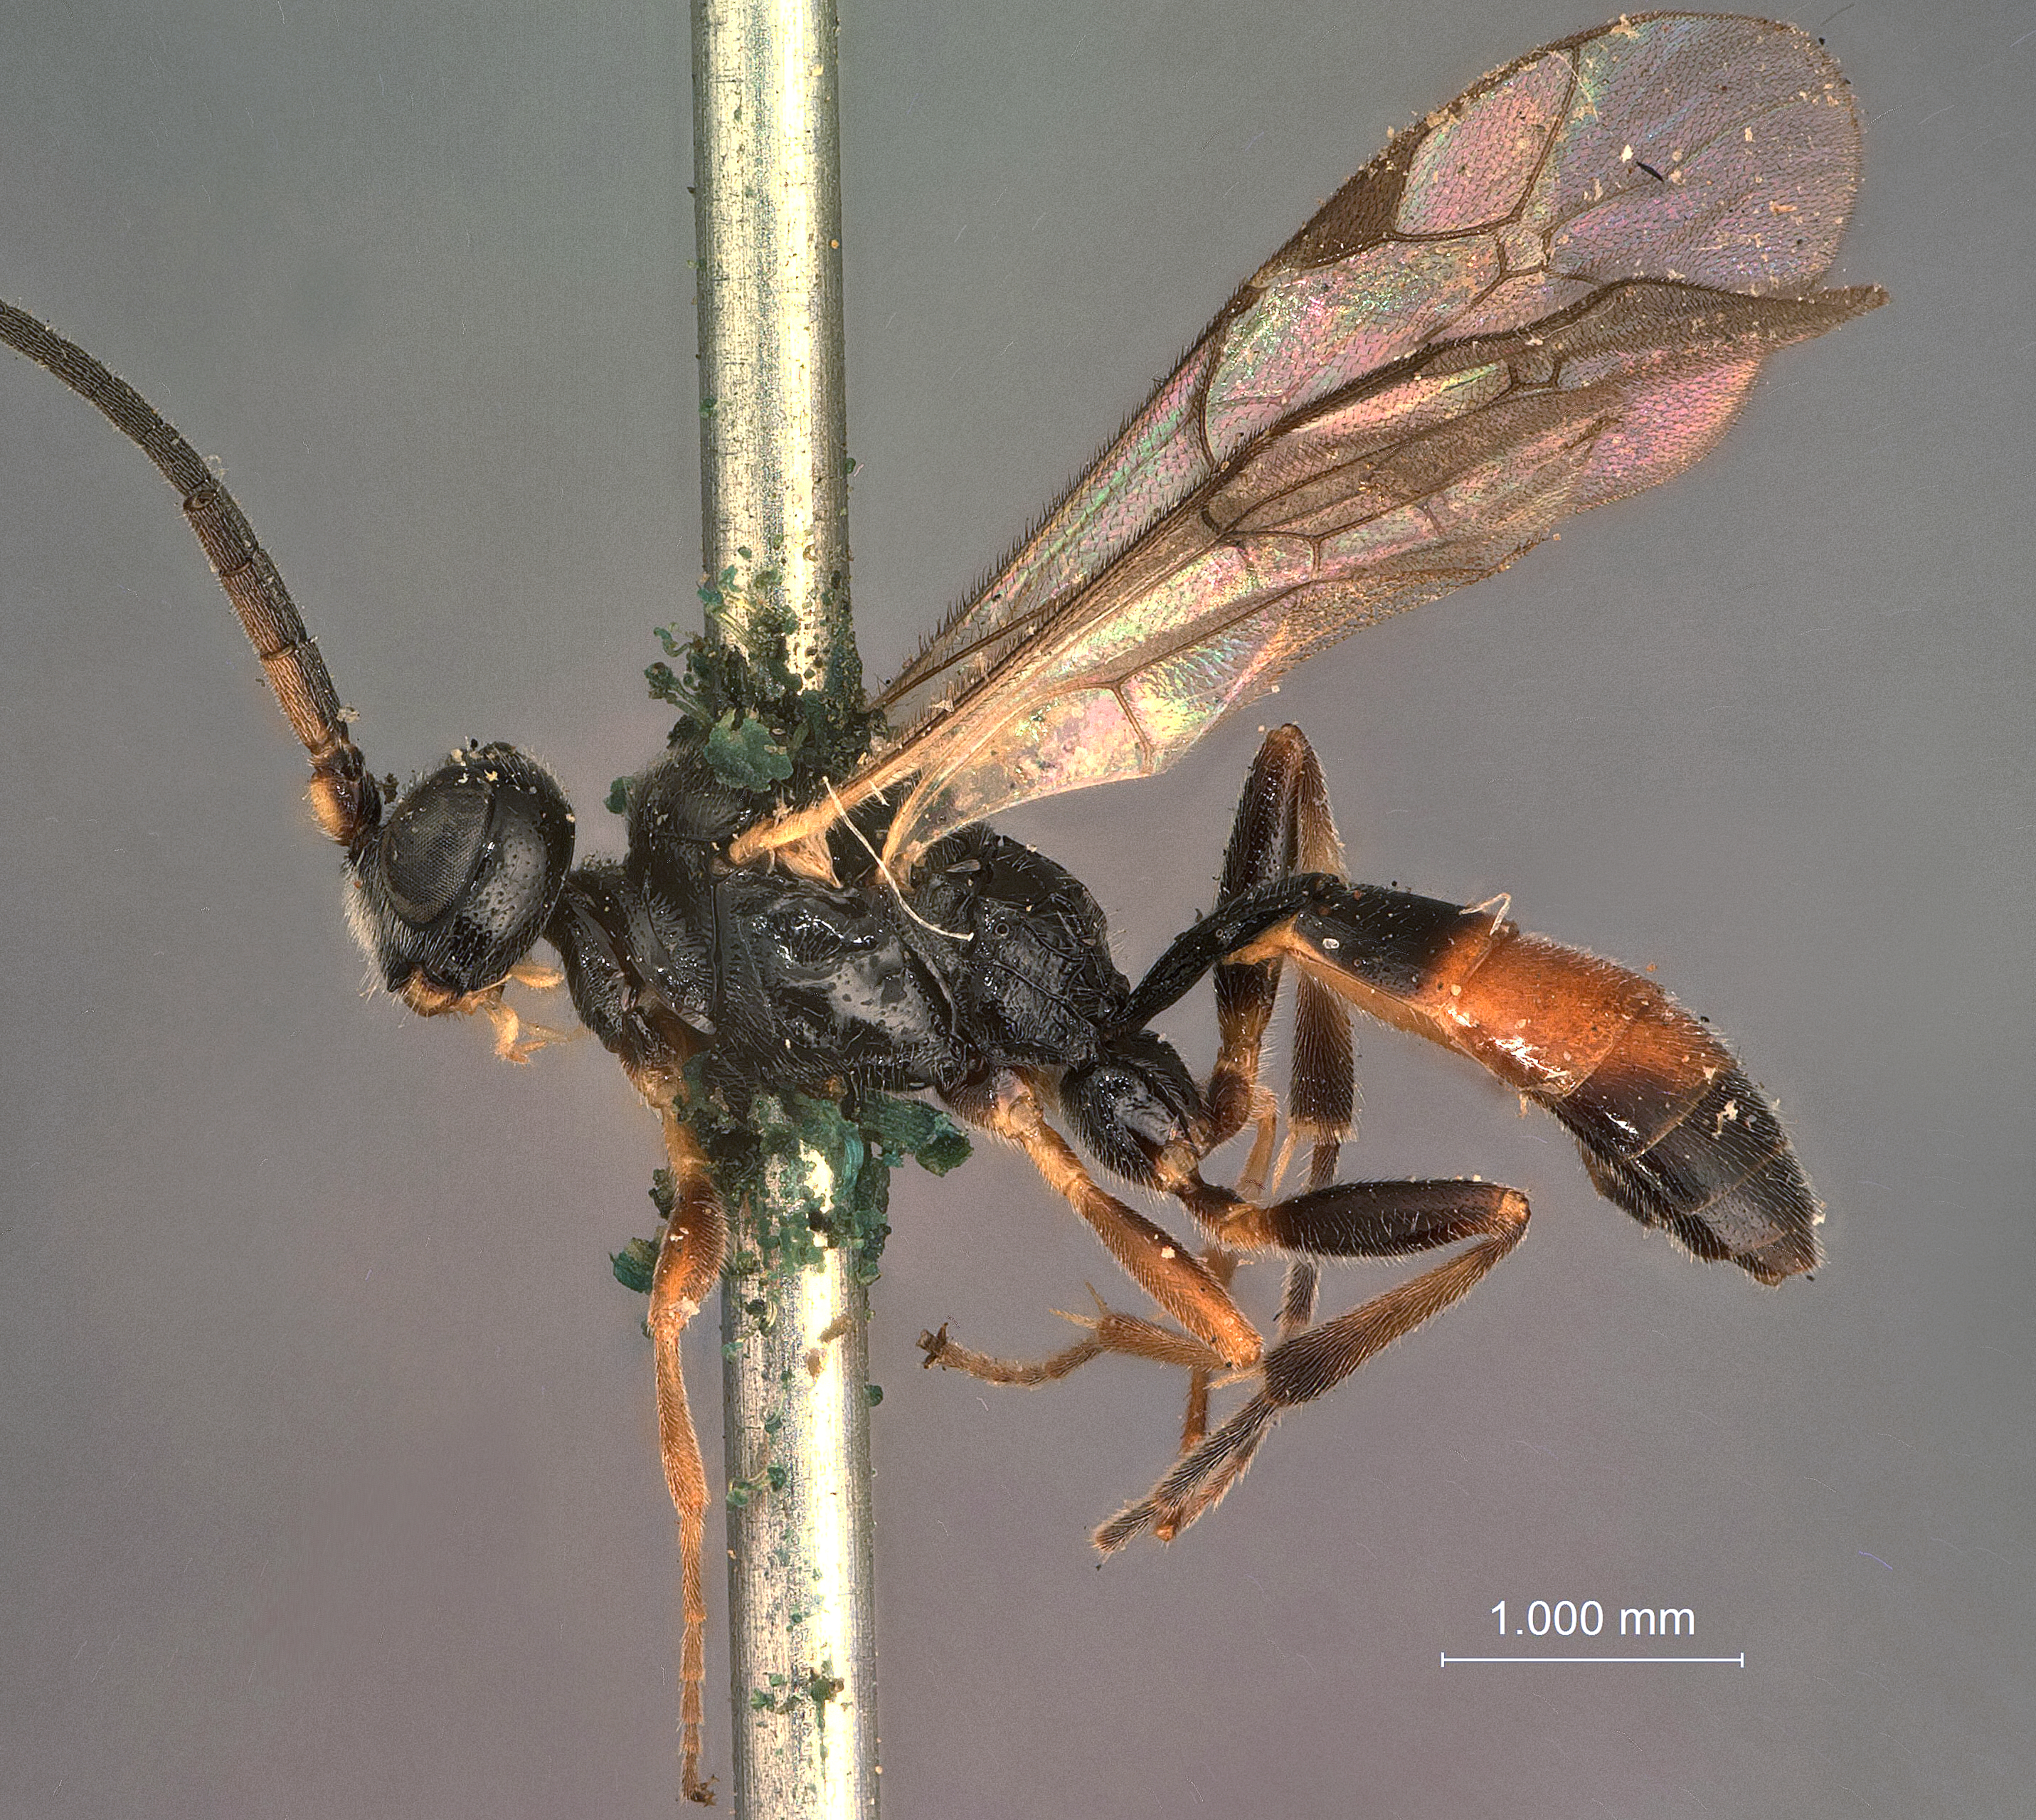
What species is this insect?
Microcryptus alaskensis
